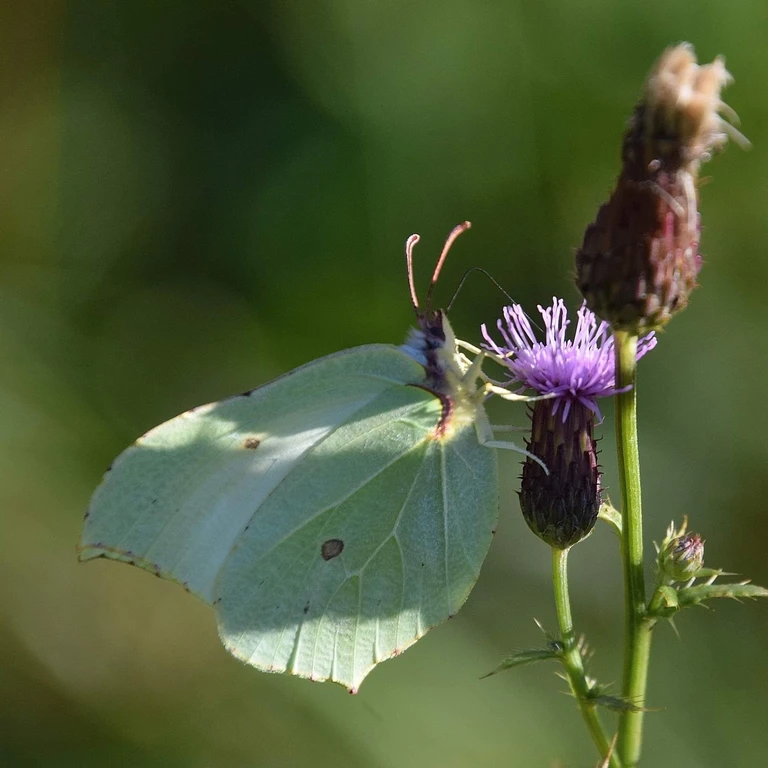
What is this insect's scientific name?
Gonepteryx rhamni
